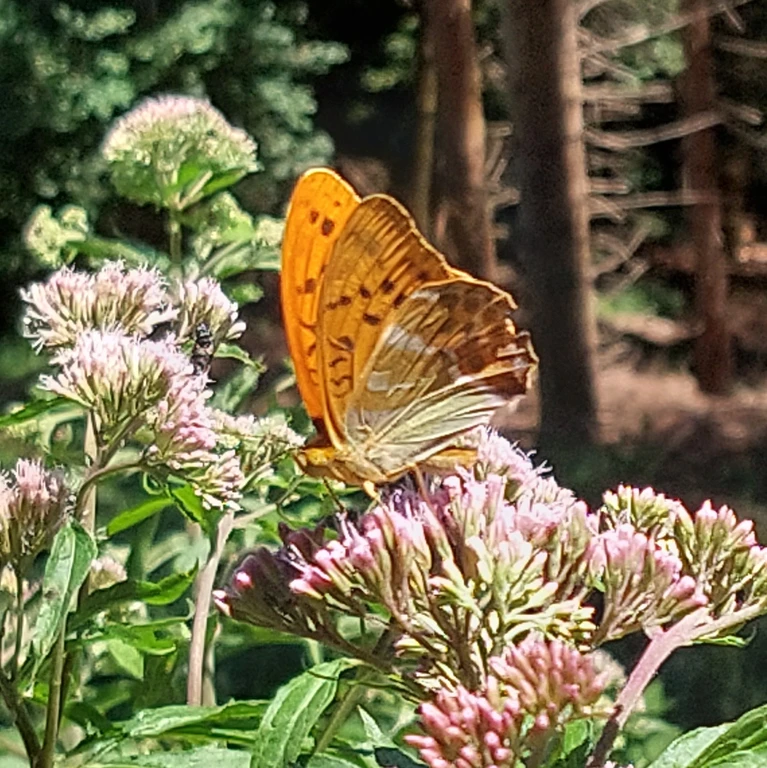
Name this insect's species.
Argynnis paphia
